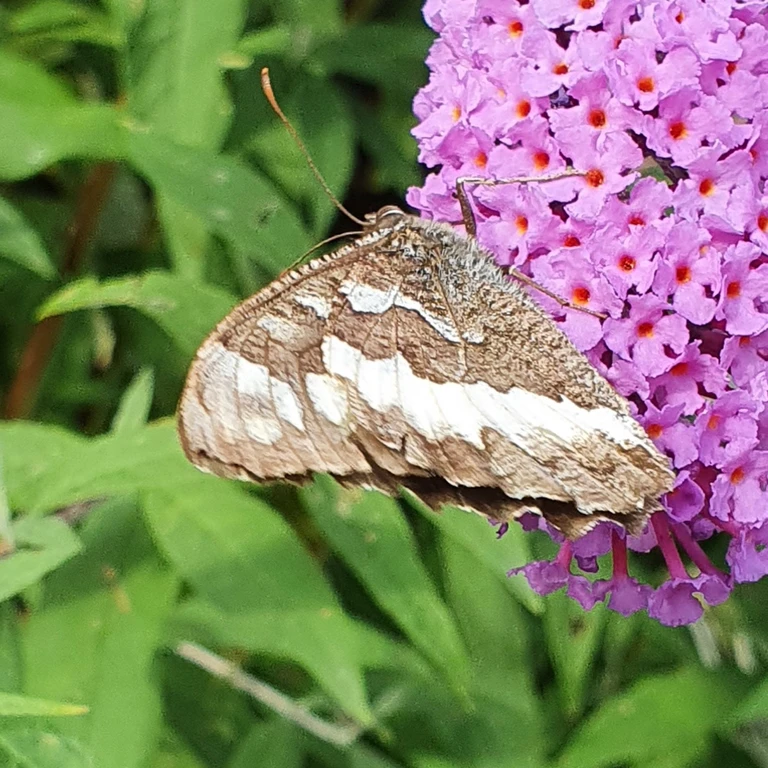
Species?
Brintesia circe
